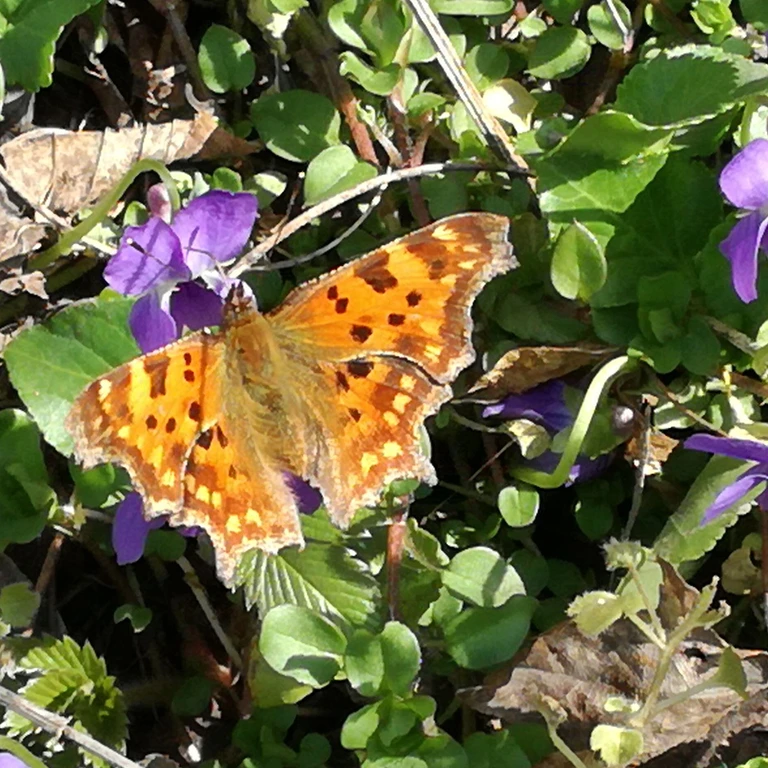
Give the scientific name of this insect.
Polygonia c-album
